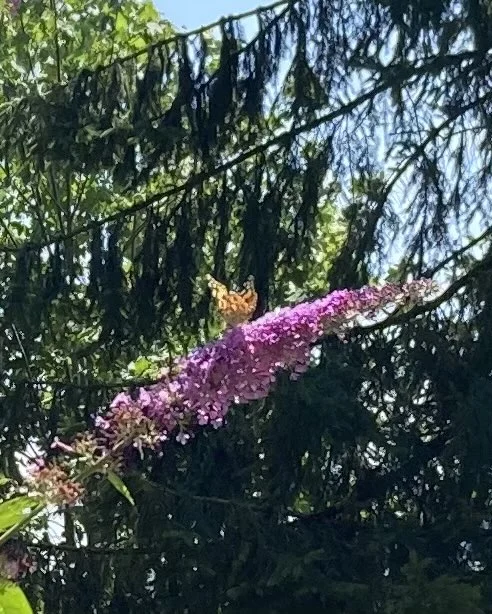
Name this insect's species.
Vanessa cardui
